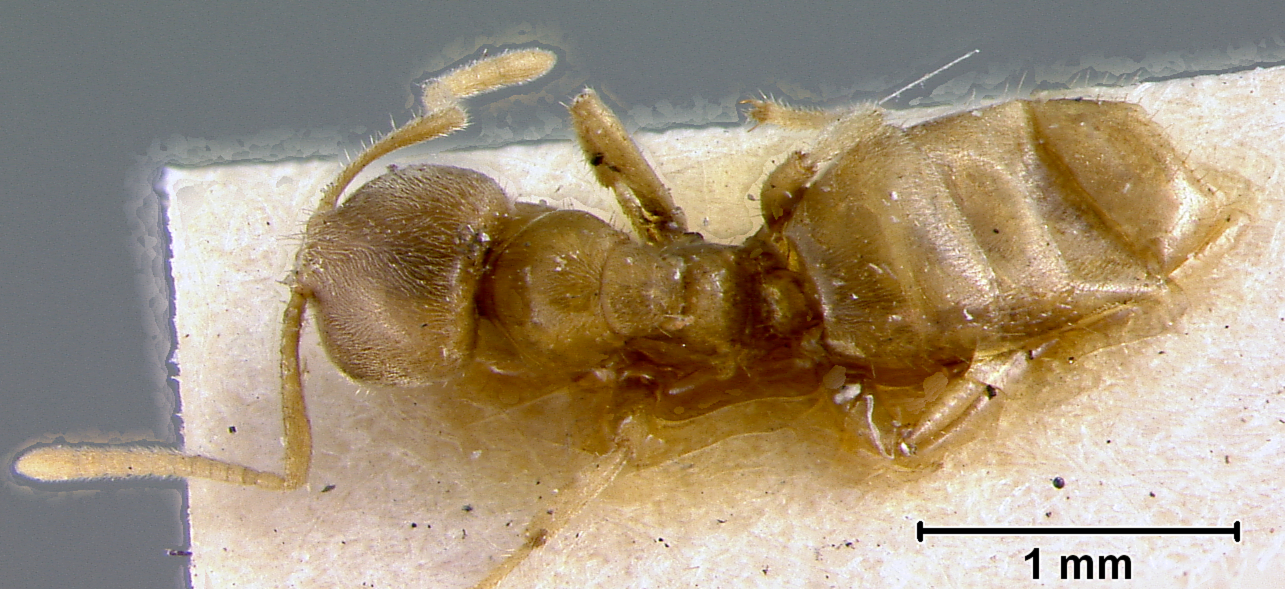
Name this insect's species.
Pseudolasius bufonum
